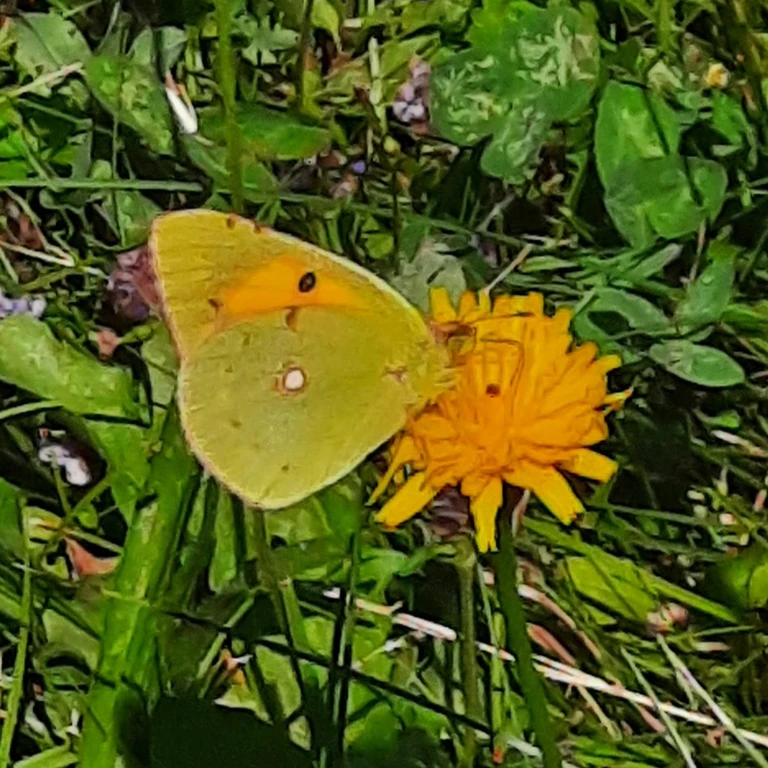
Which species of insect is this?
Colias croceus
